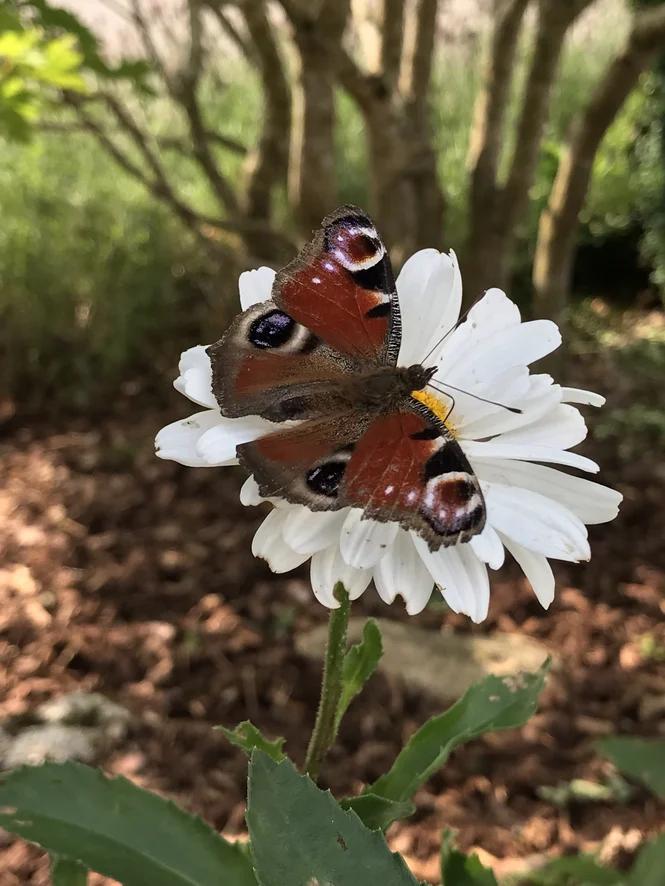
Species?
Aglais io
